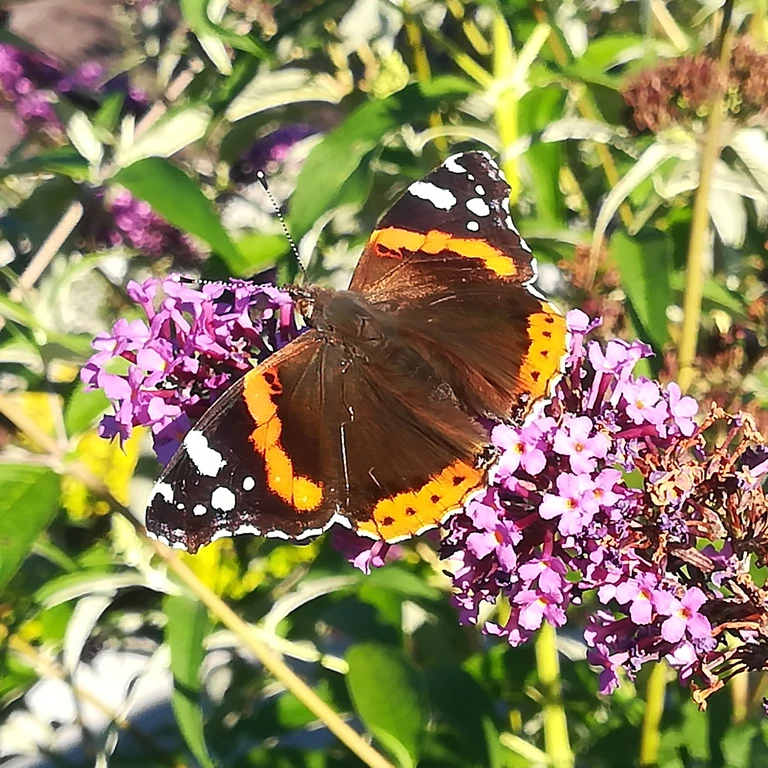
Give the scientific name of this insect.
Vanessa atalanta
